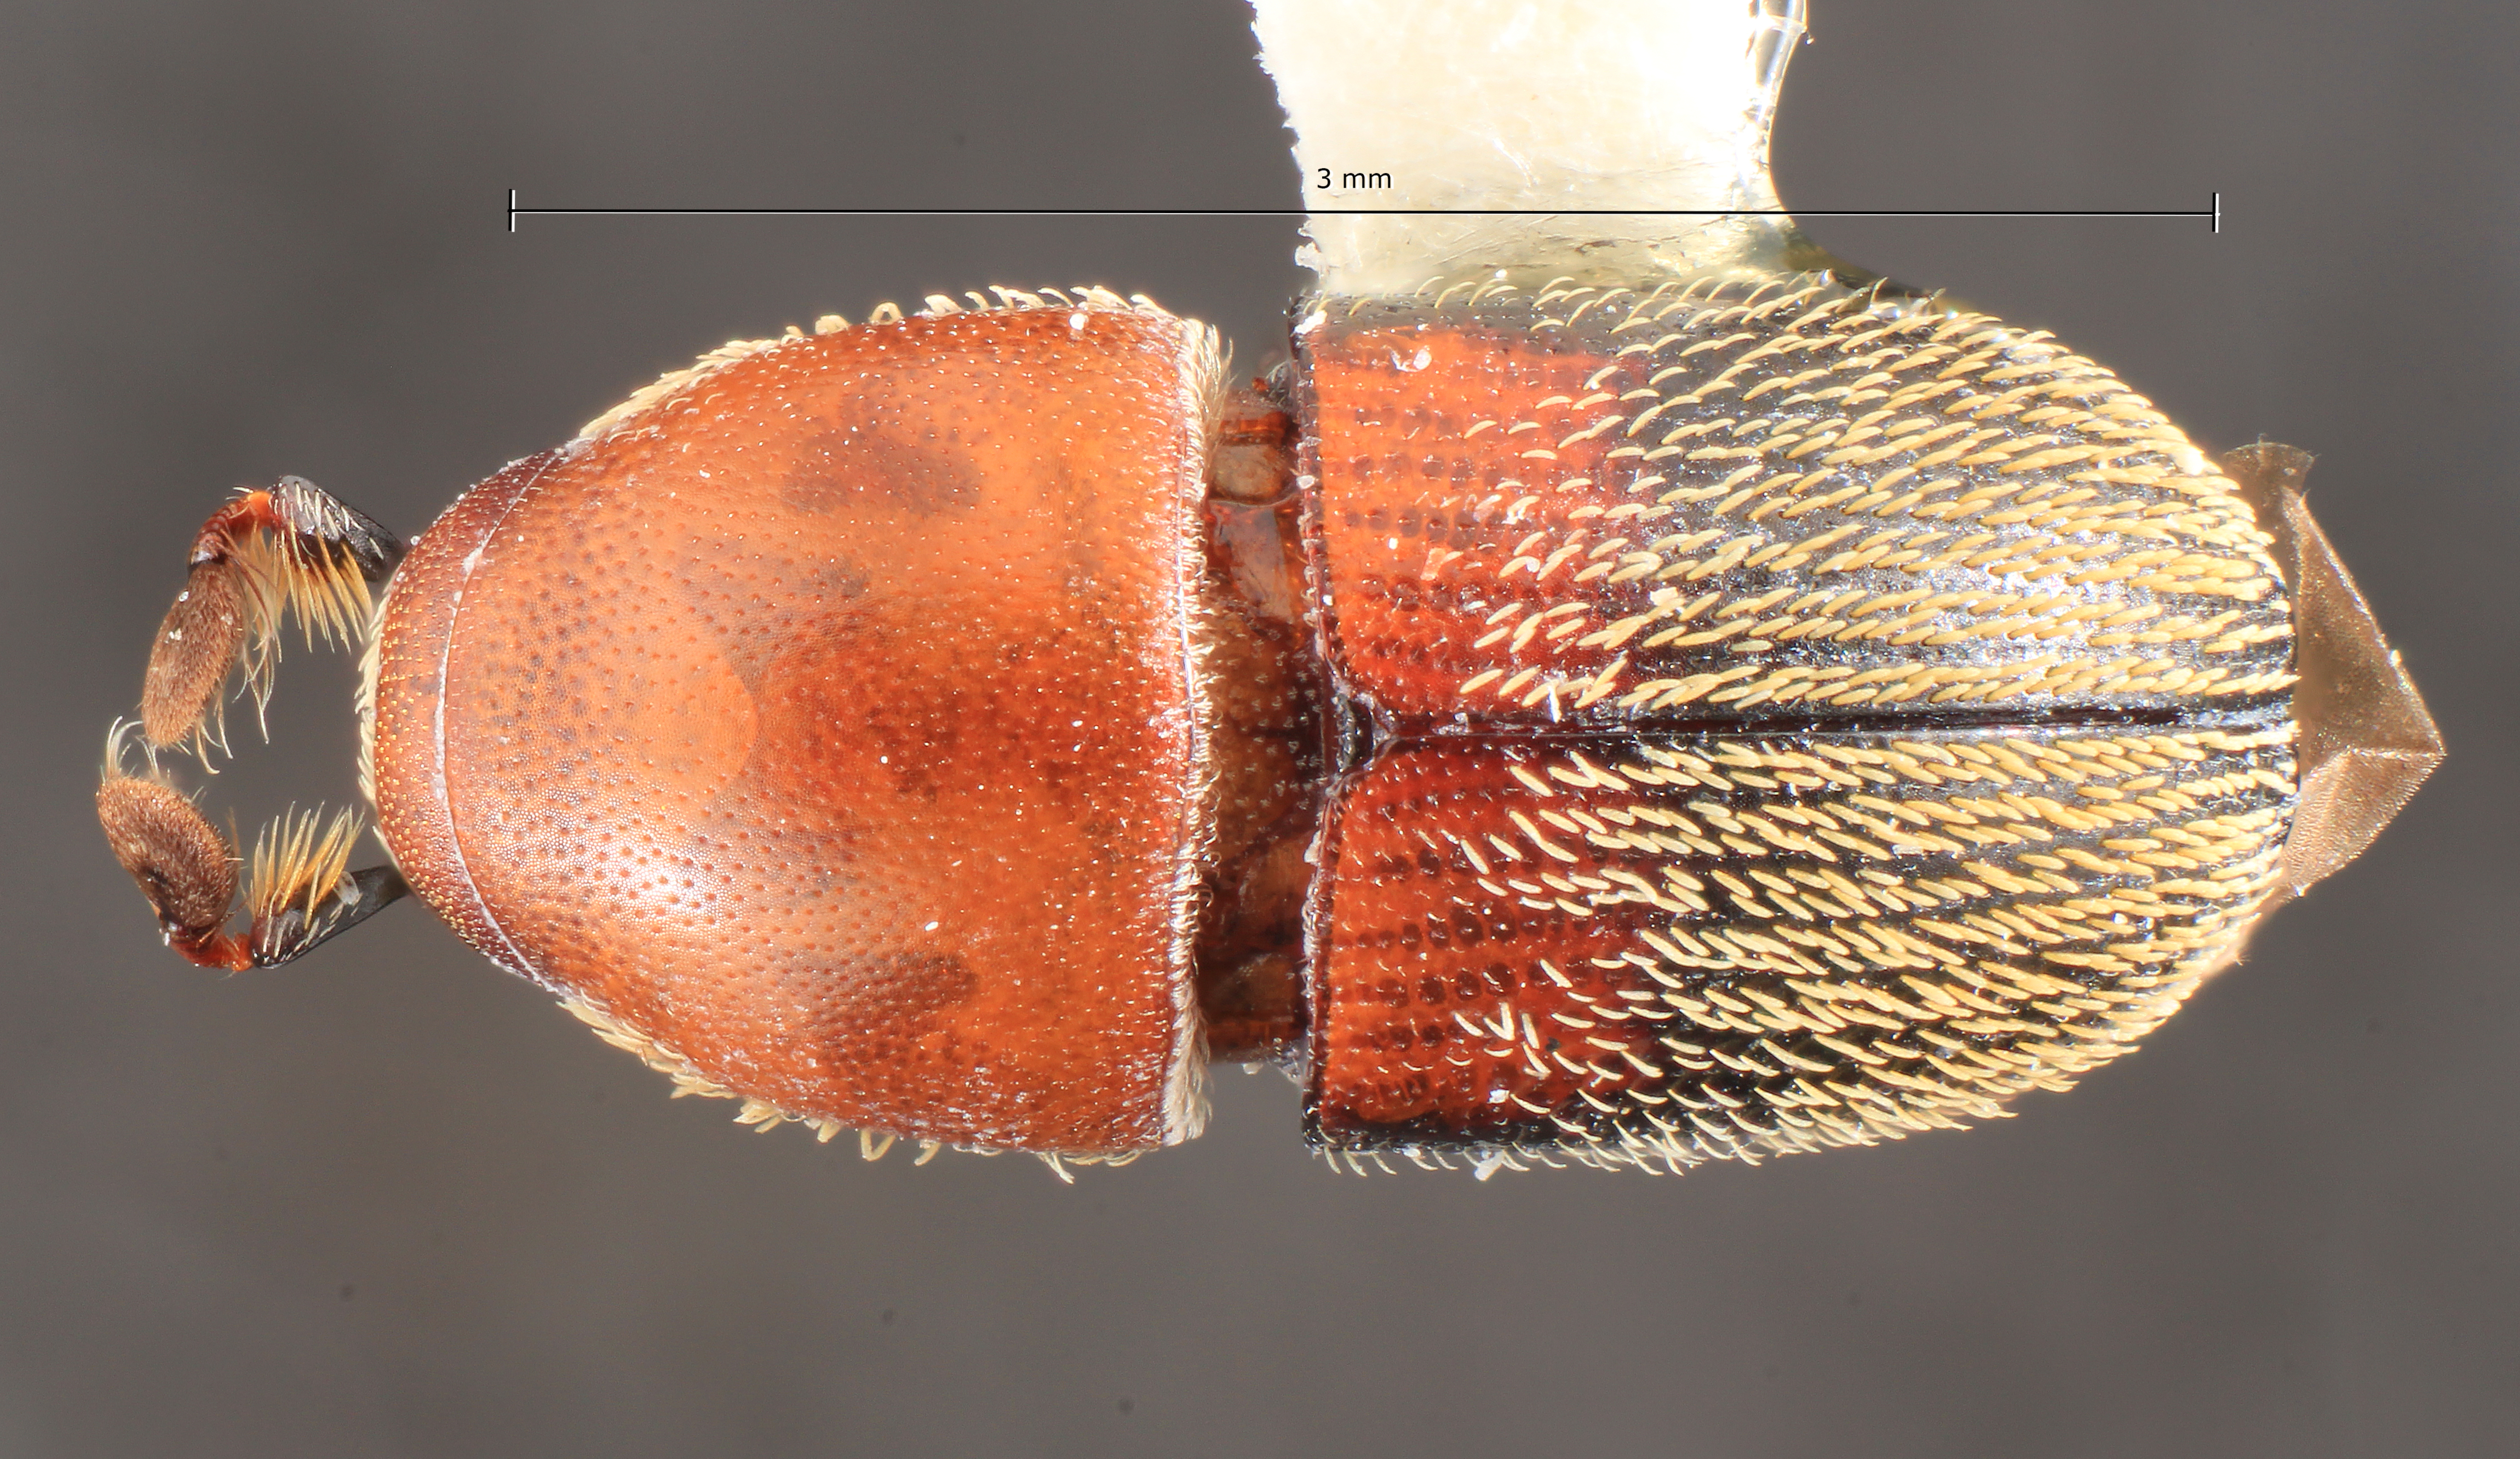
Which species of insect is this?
Camptocerus doleae
